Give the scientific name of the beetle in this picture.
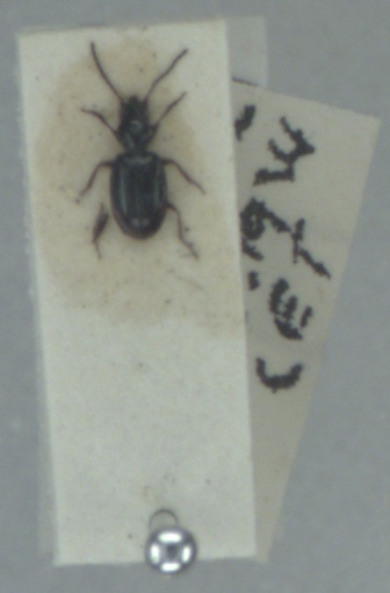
Bembidion doris
